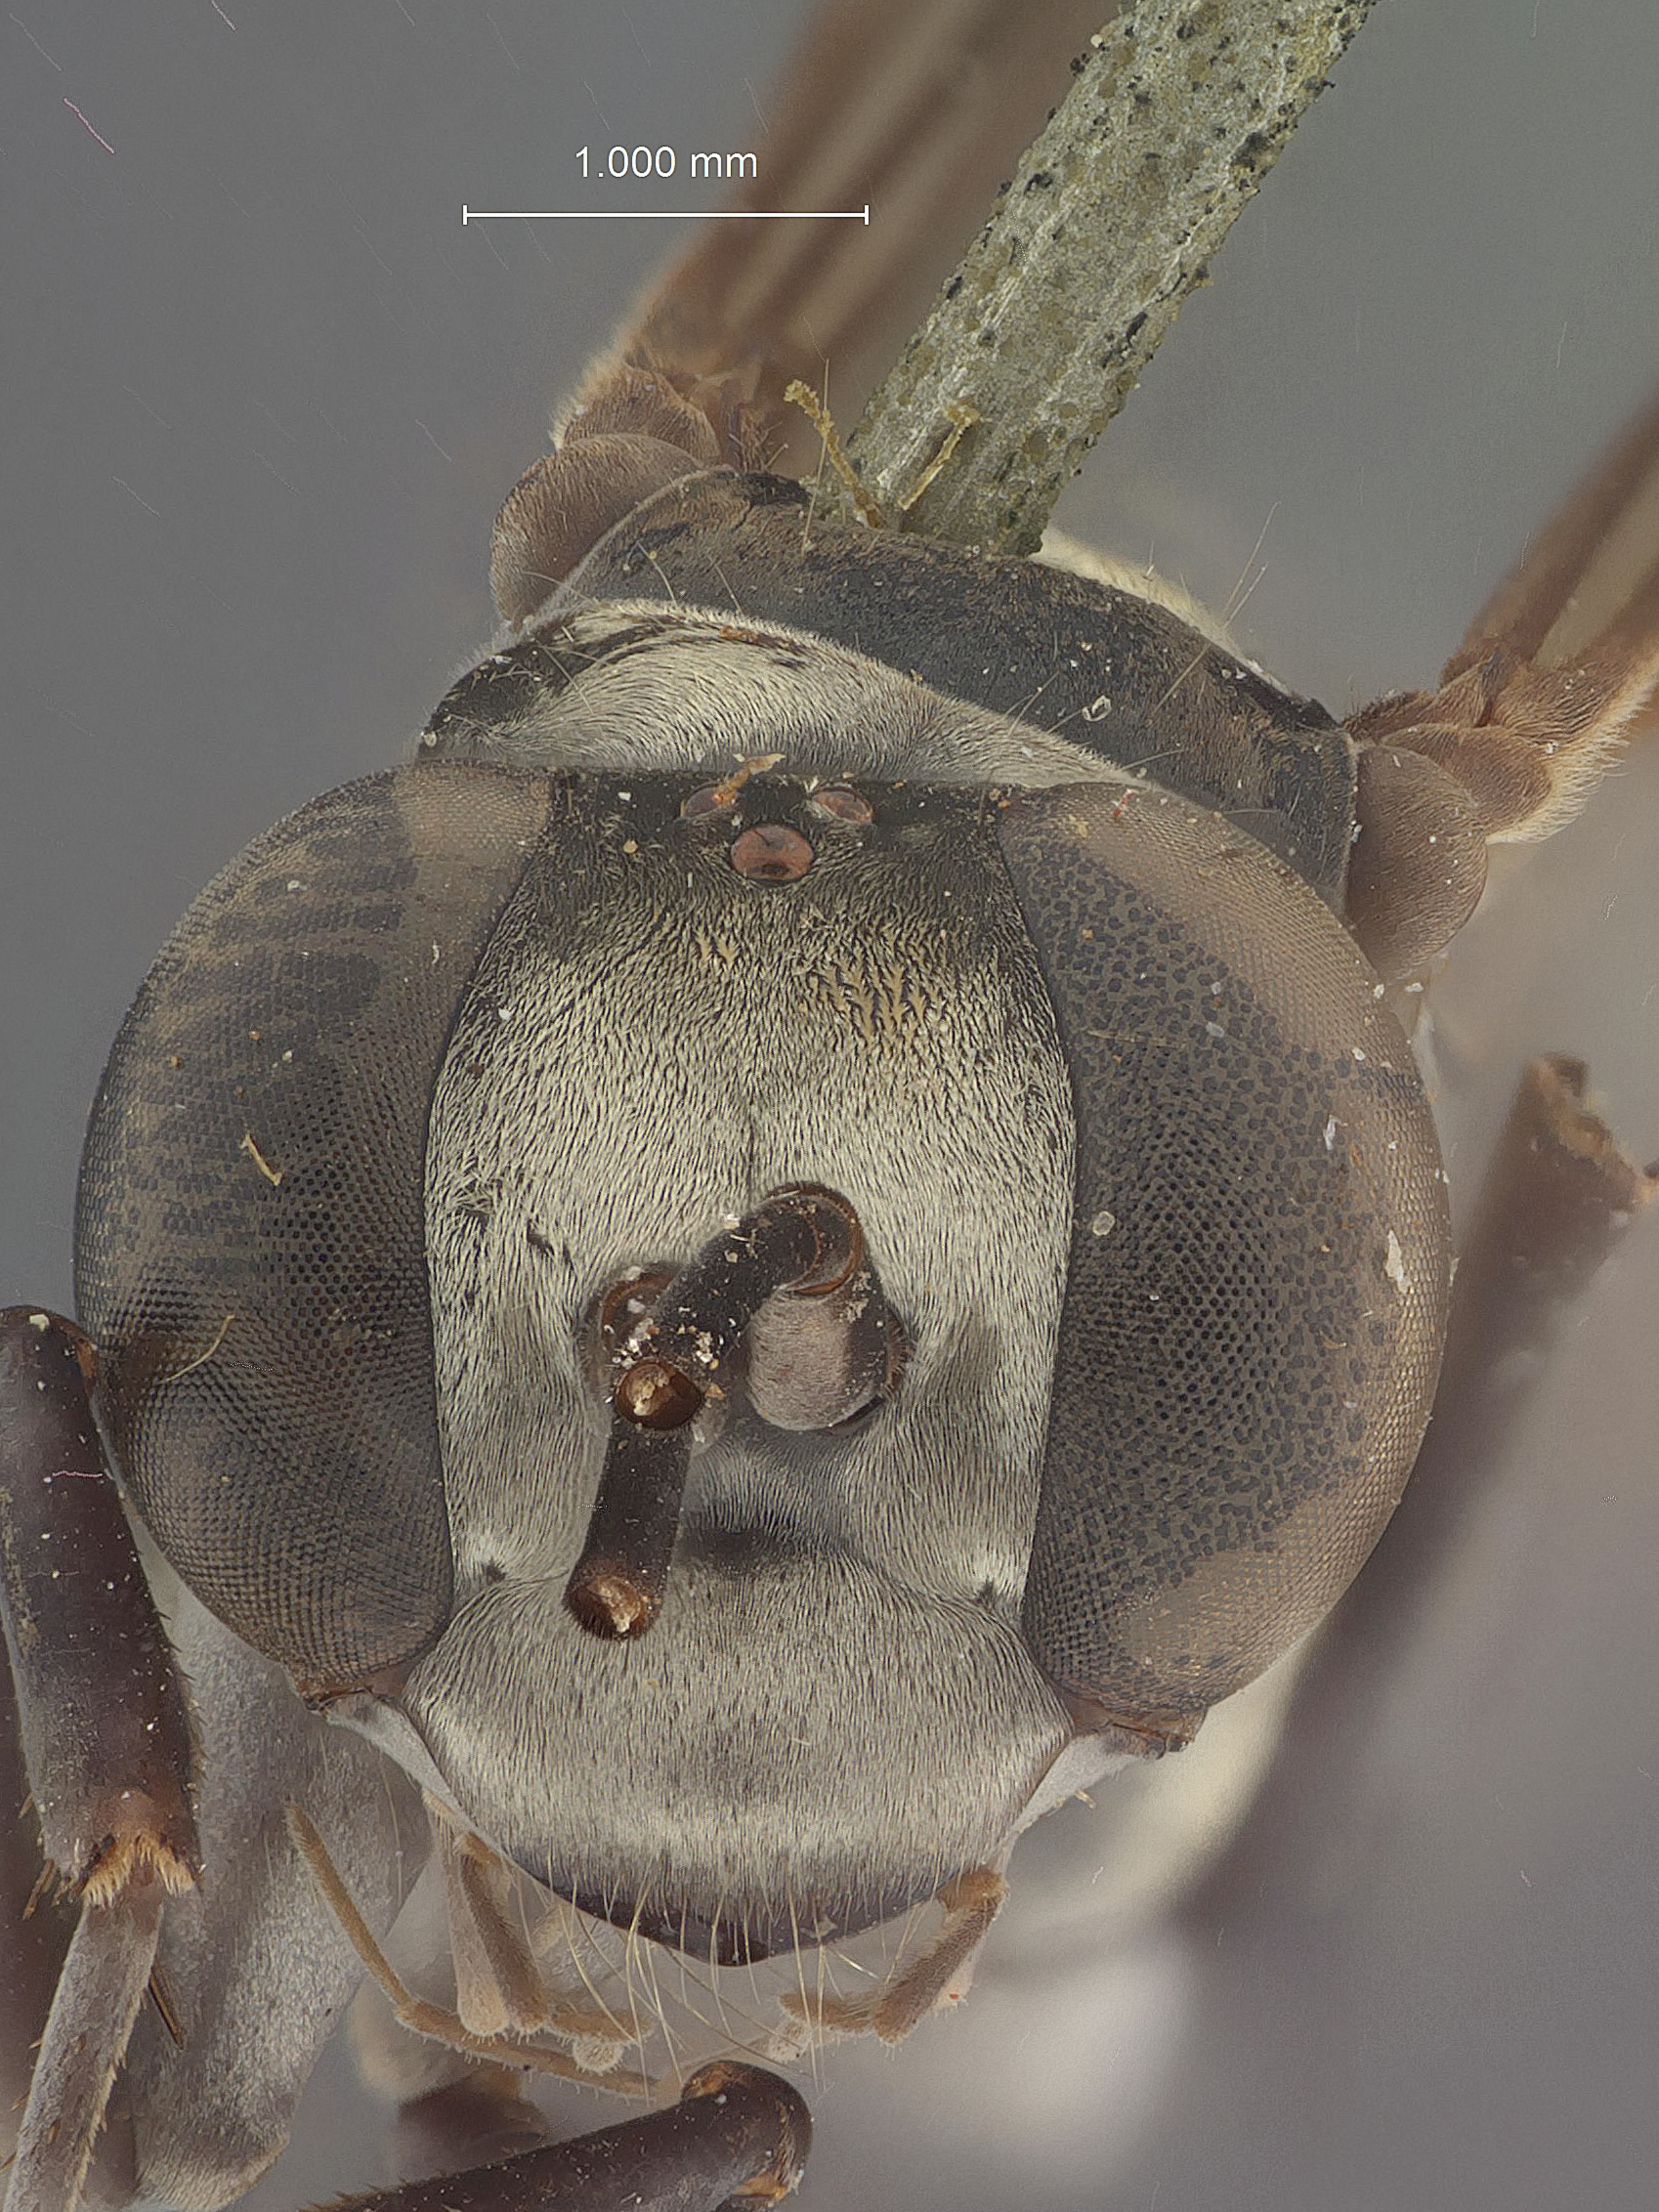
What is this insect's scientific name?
Phanagenia comes
